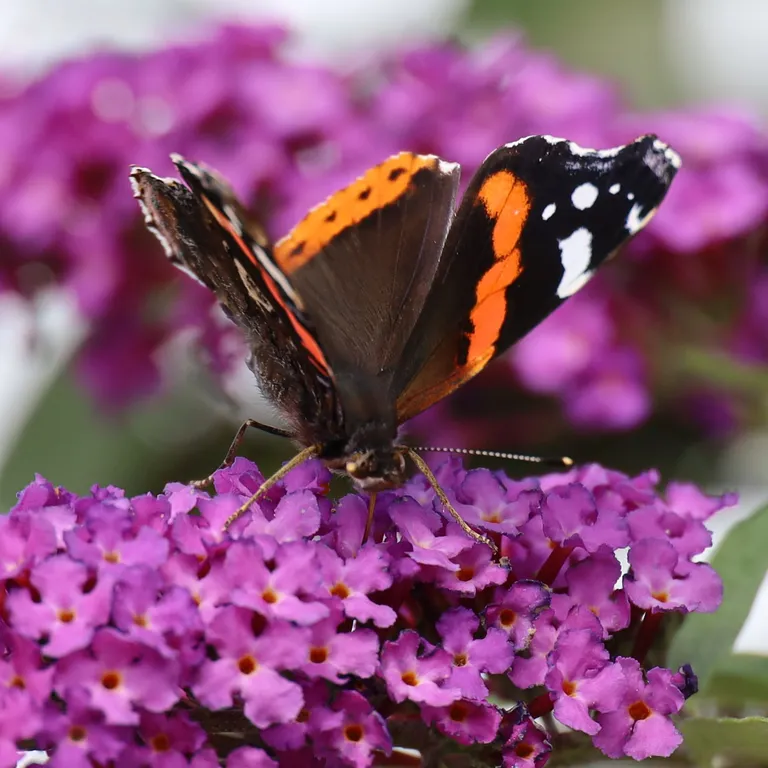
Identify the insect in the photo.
Vanessa atalanta
